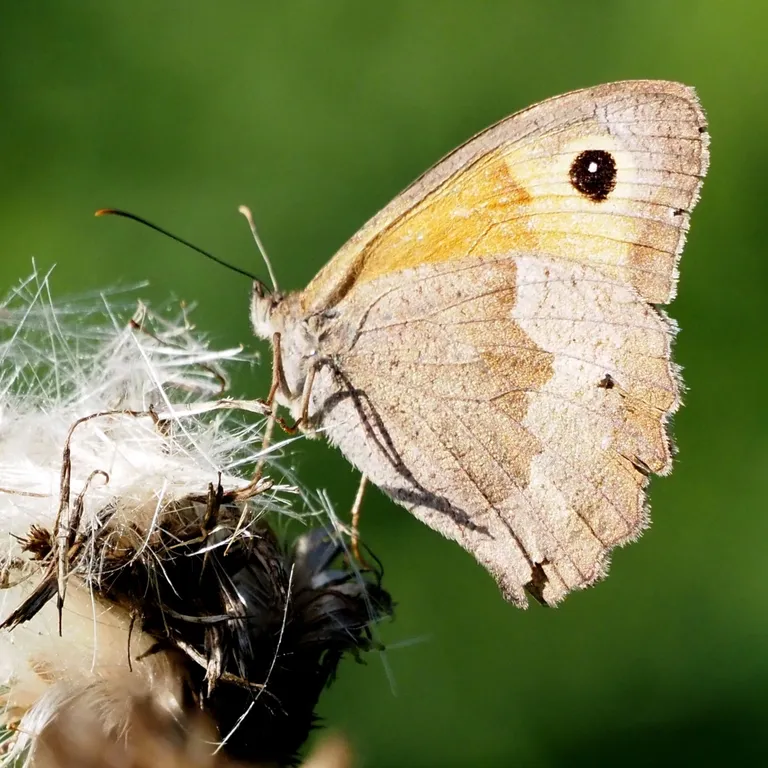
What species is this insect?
Maniola jurtina
